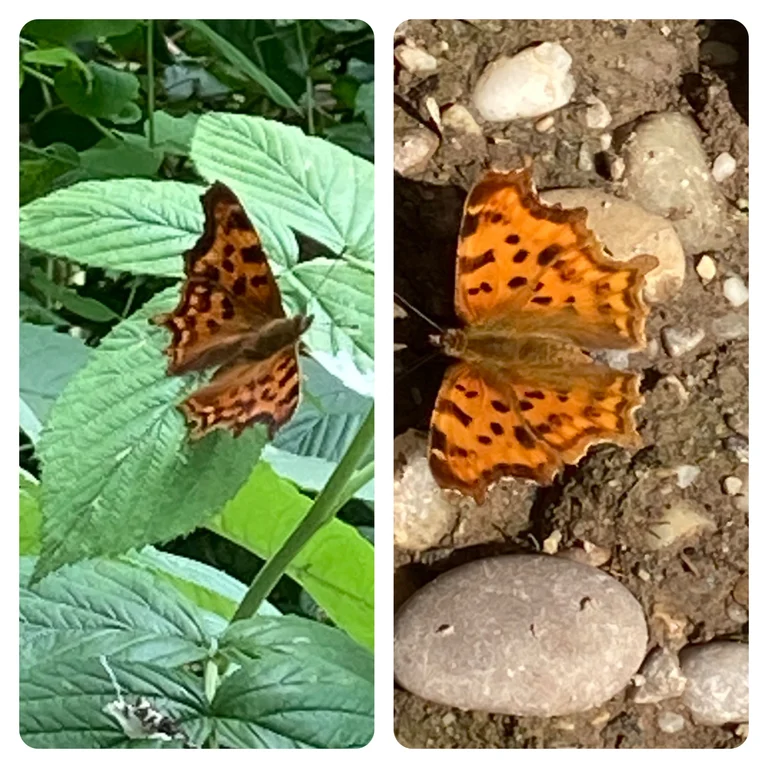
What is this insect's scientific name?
Polygonia c-album
